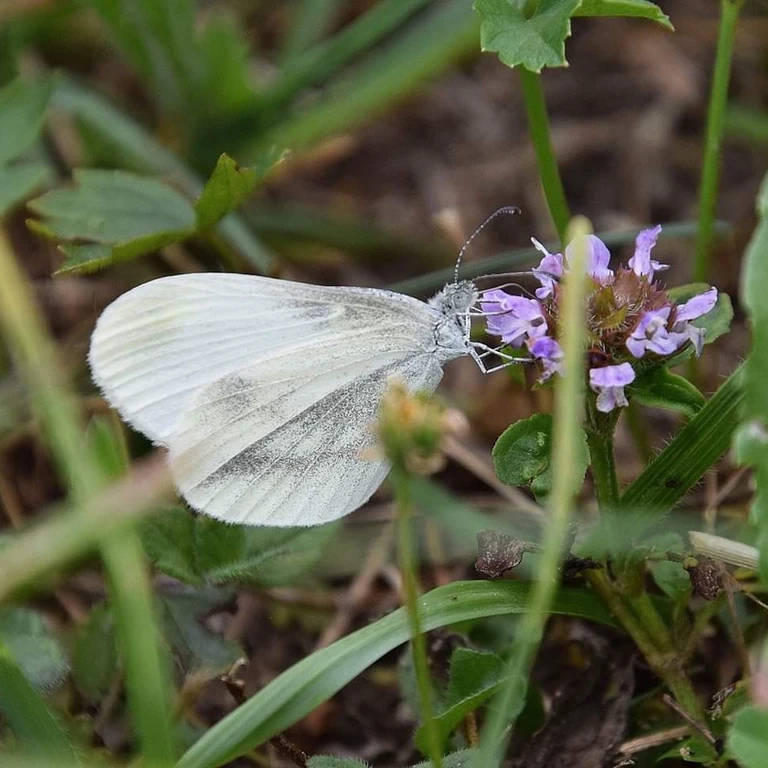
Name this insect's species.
Leptidea sinapis/juvernica
